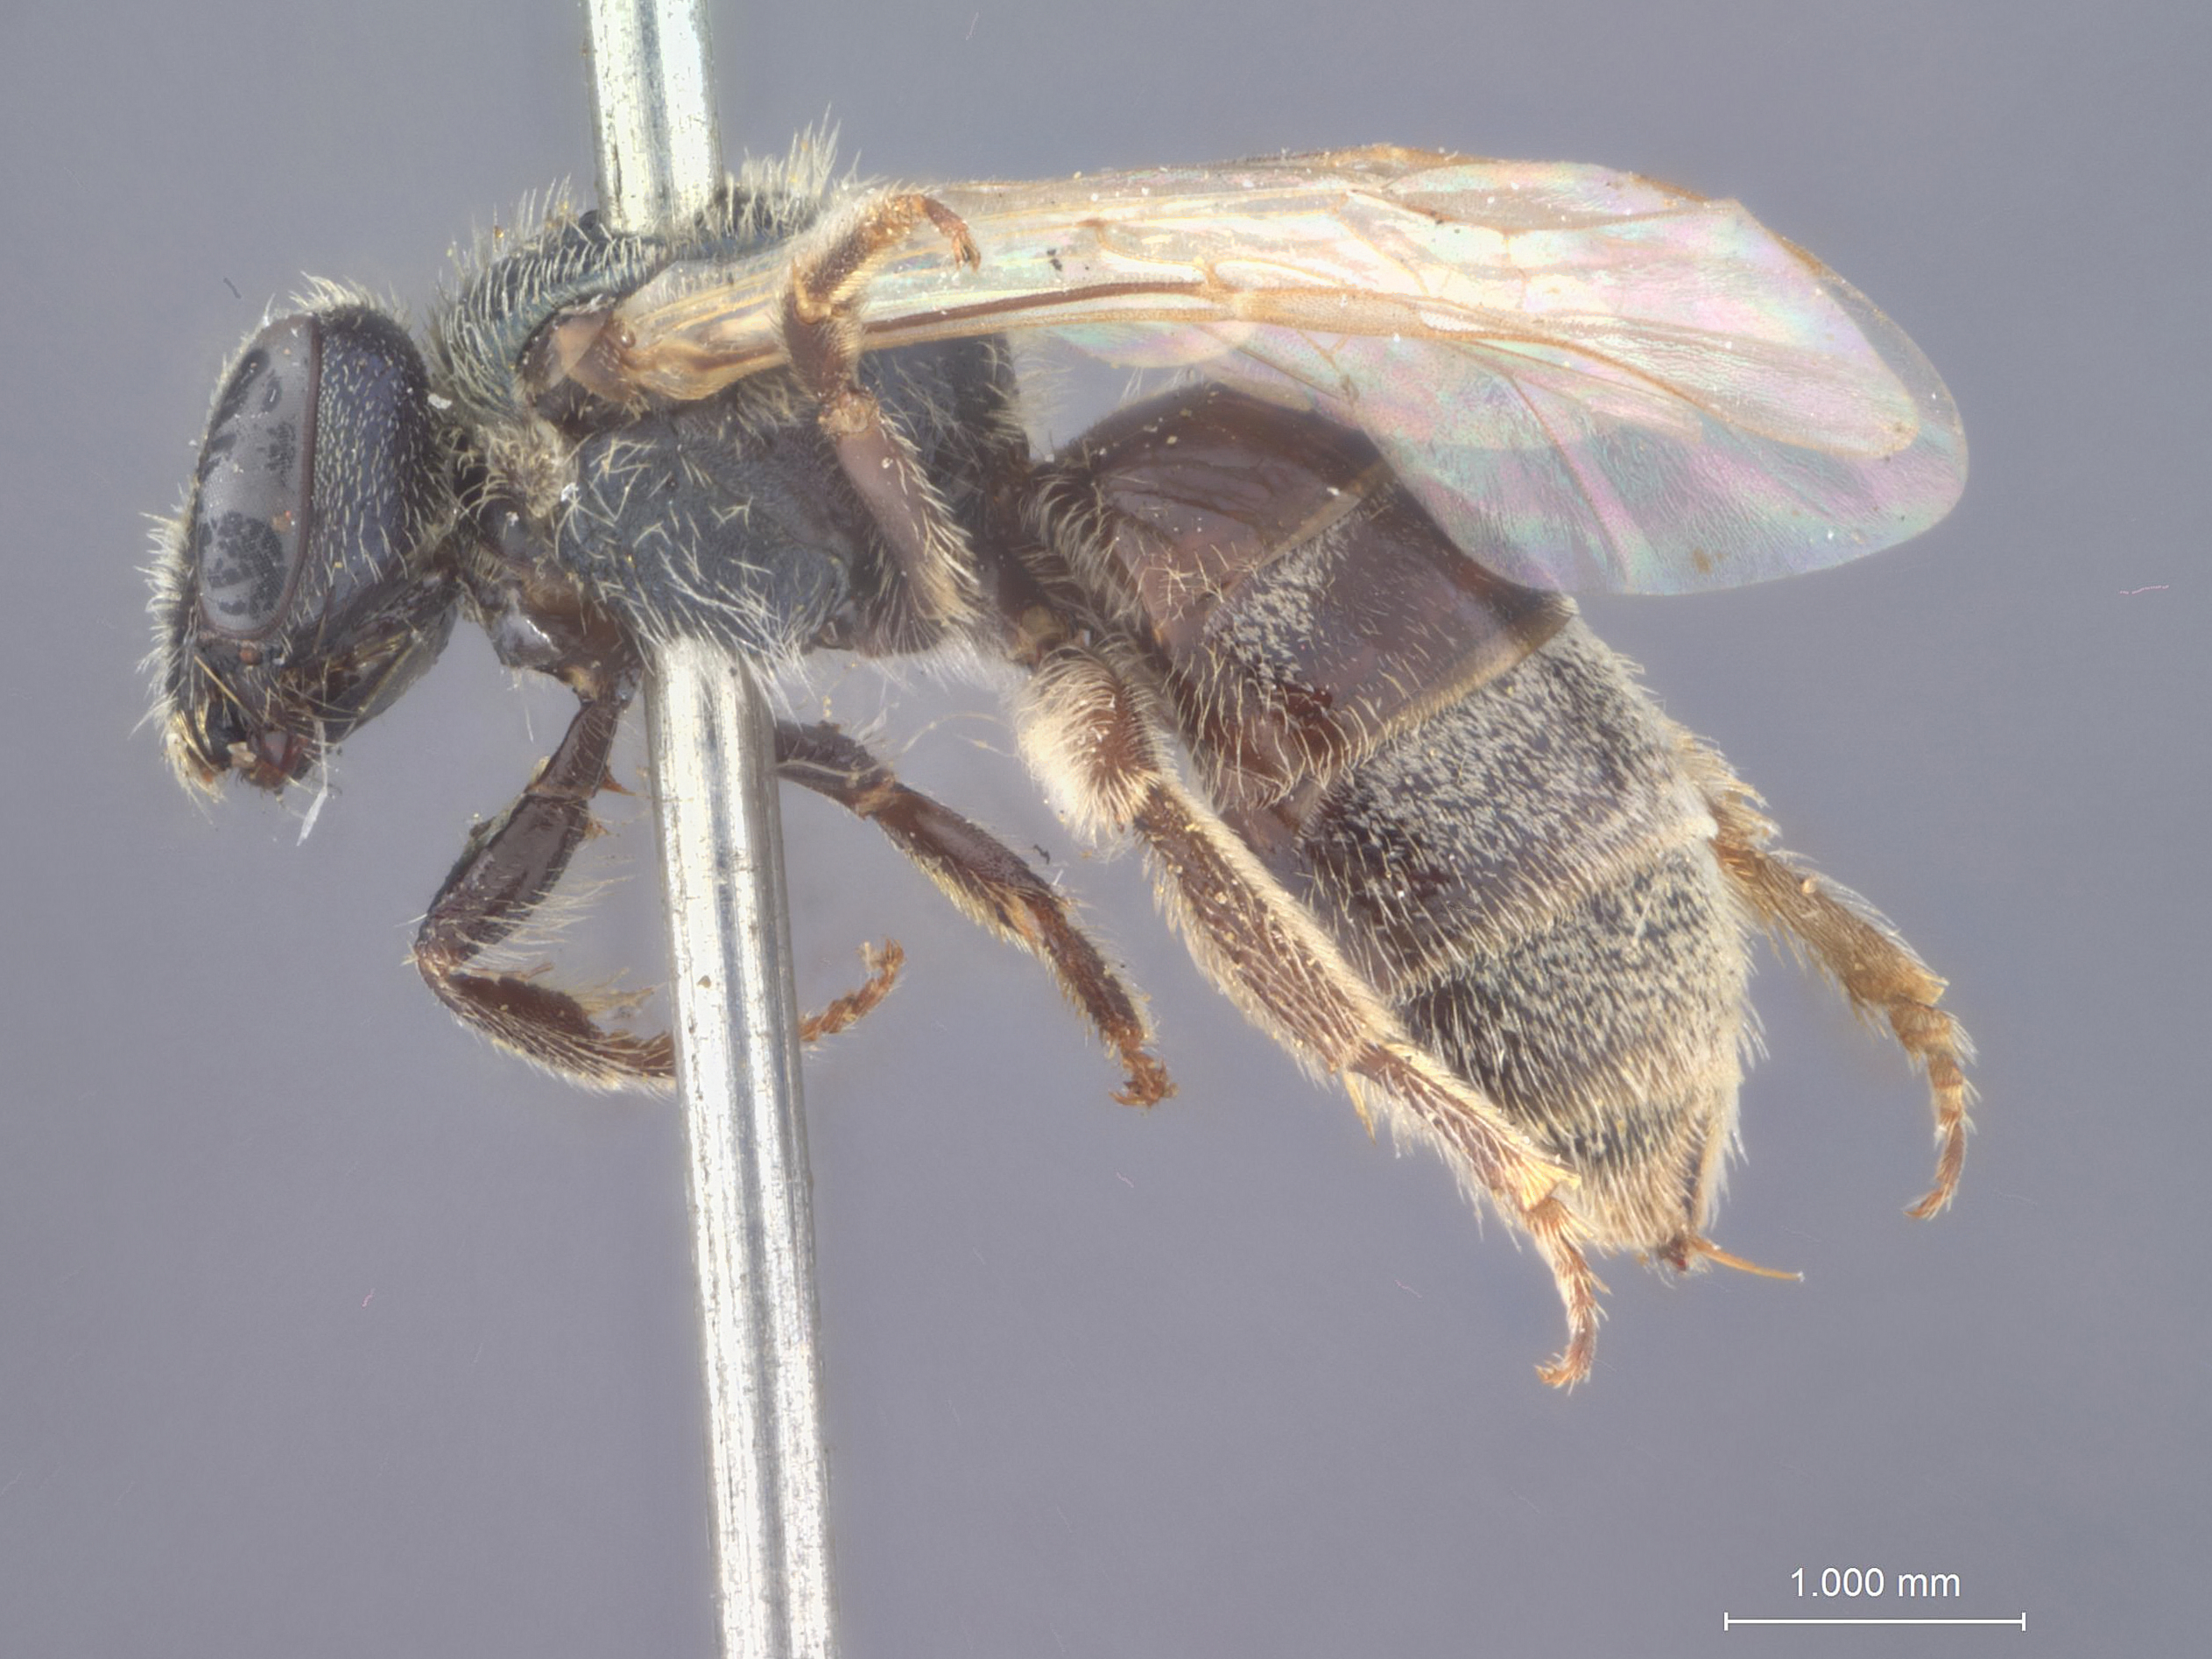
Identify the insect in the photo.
Halictus latus
